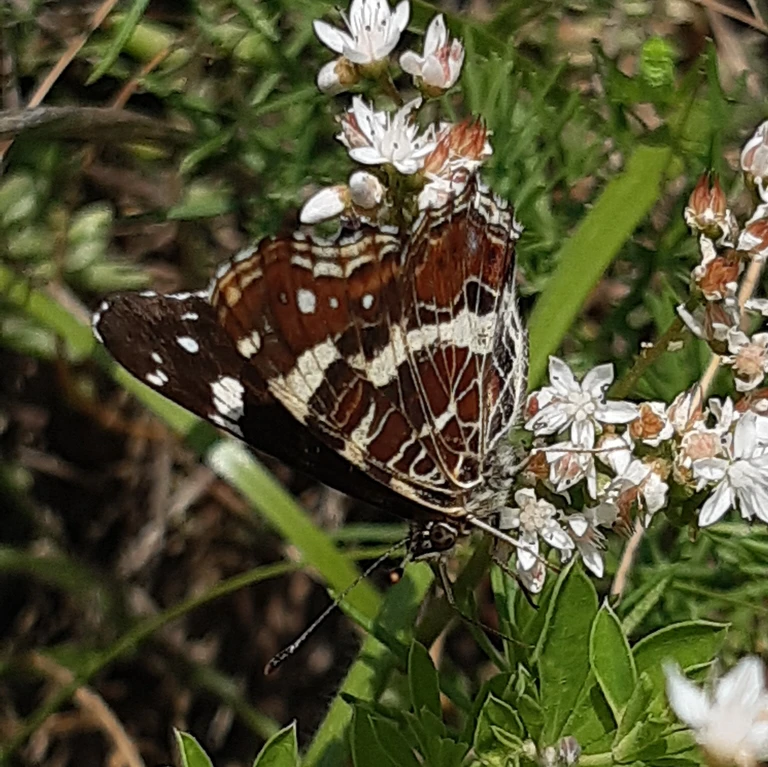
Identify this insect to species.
Araschnia levana
